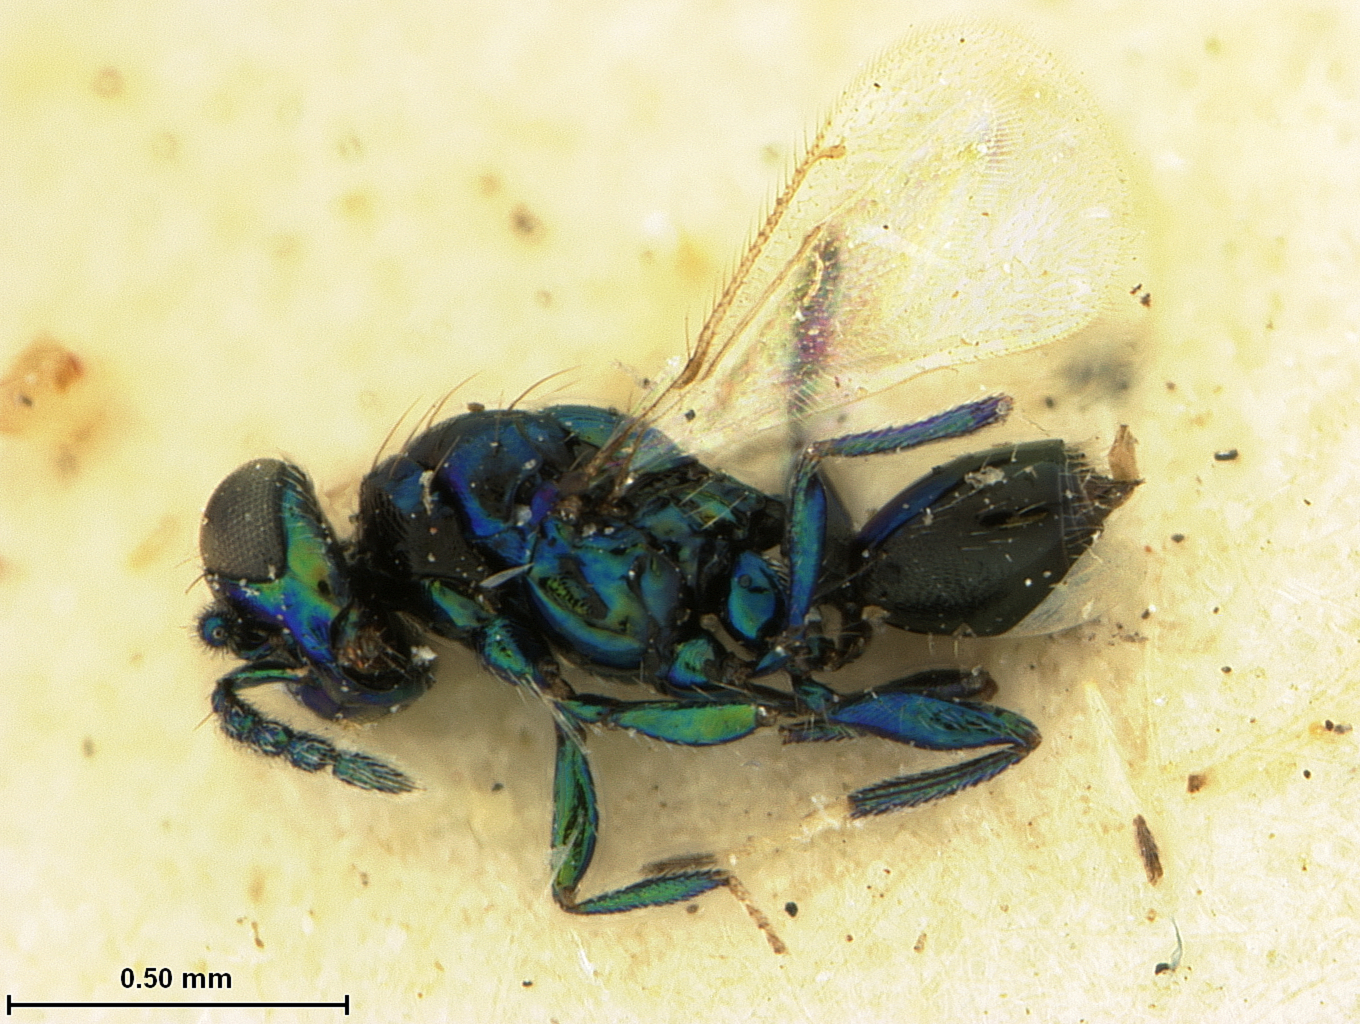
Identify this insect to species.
Derostenus nawai
